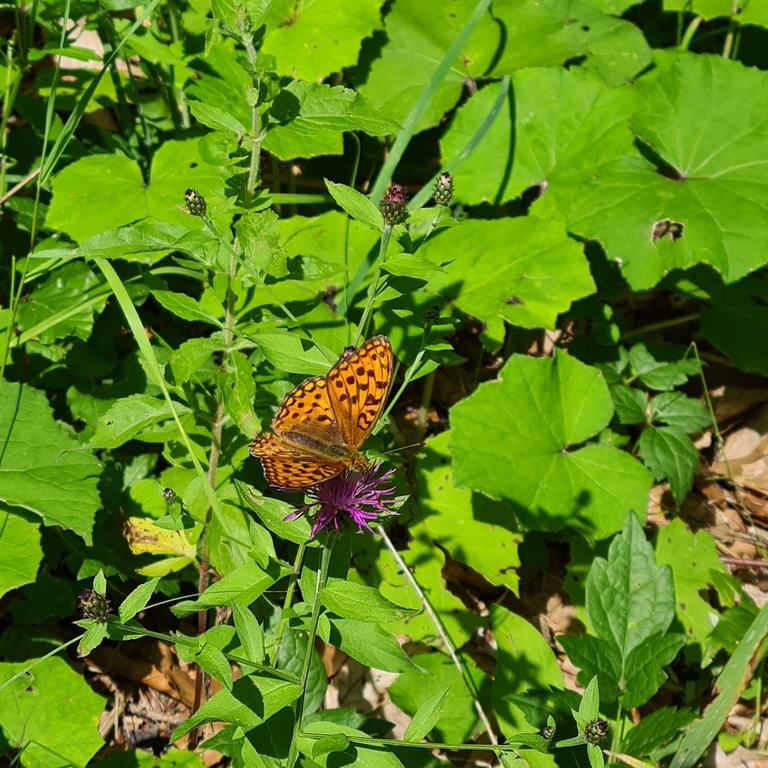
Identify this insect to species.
Fabriciana adippe
